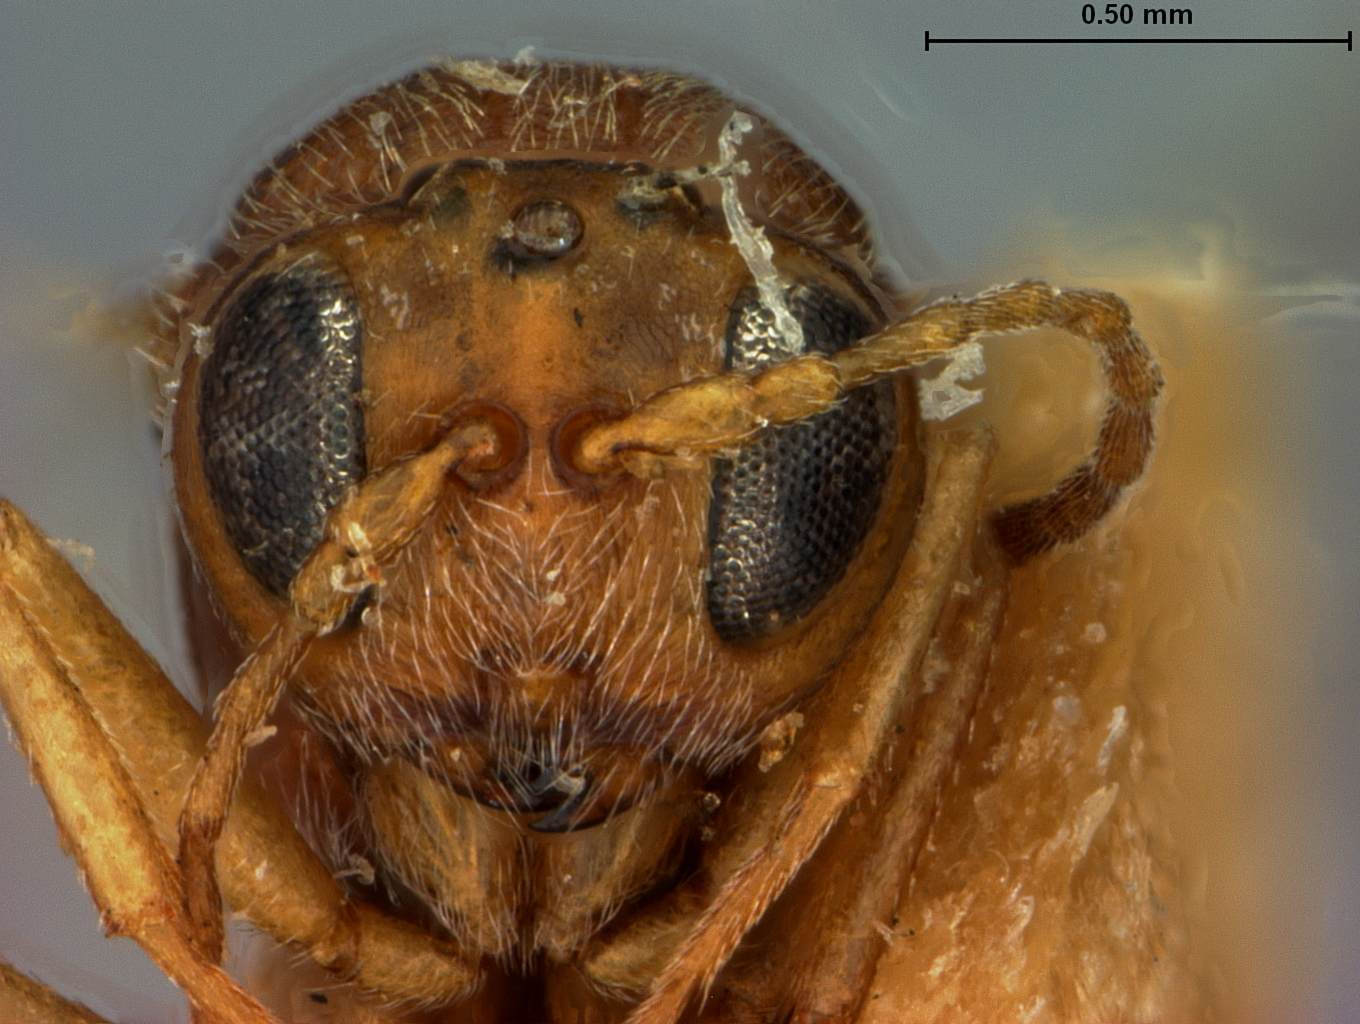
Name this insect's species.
Andricus toumeyi
